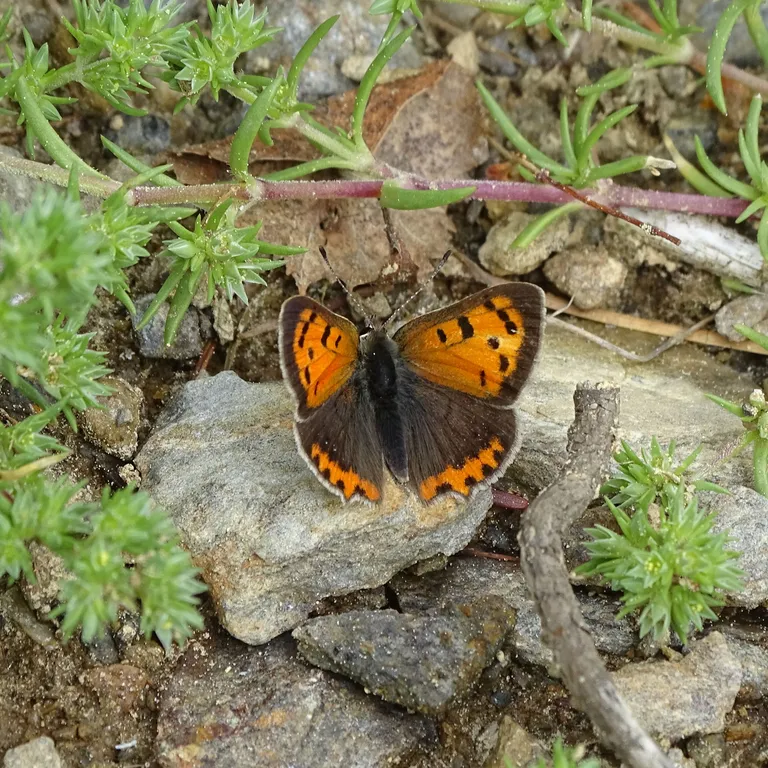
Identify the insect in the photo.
Lycaena phlaeas
